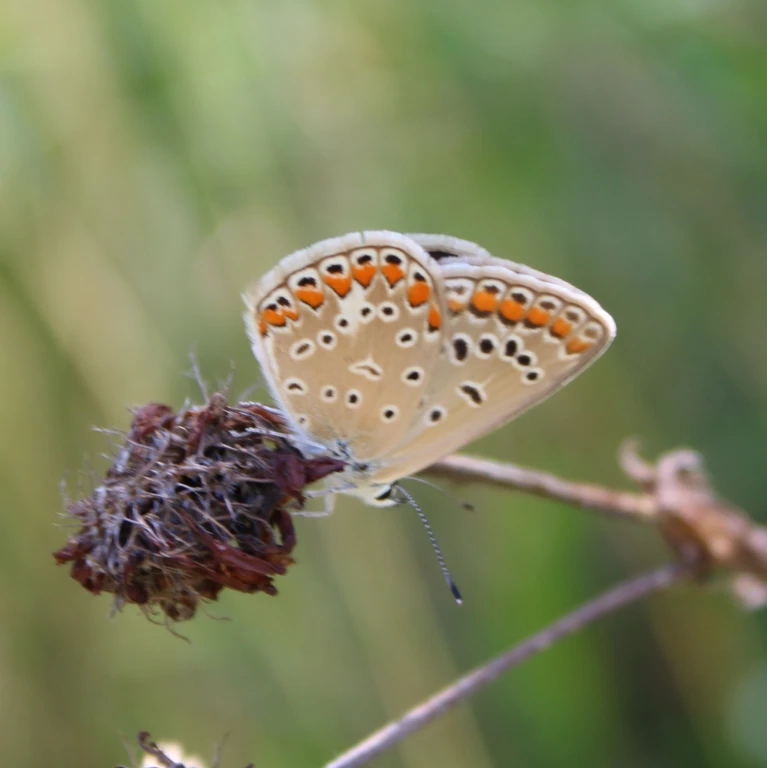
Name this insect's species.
Polyommatus icarus
